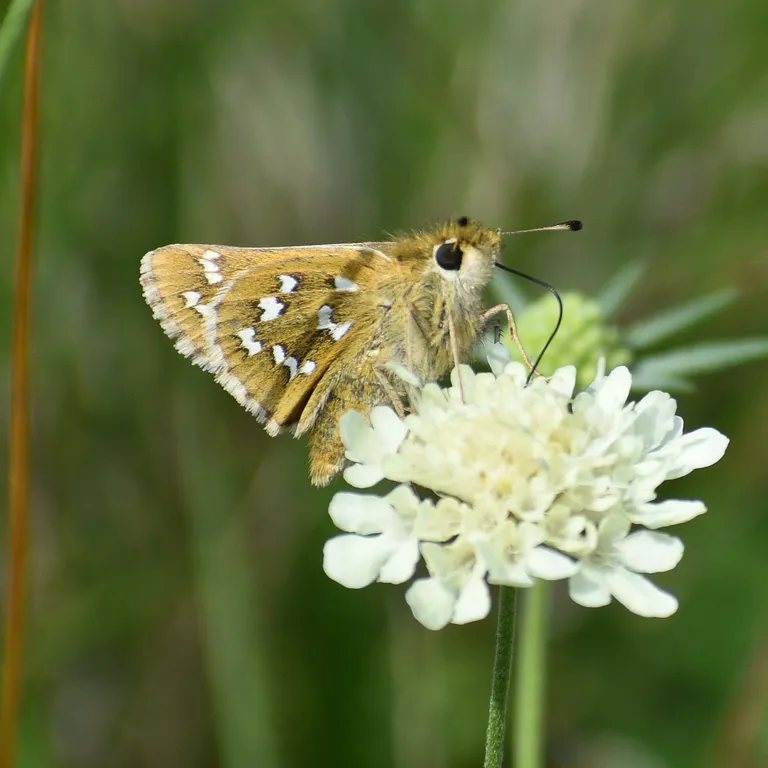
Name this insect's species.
Hesperia comma
